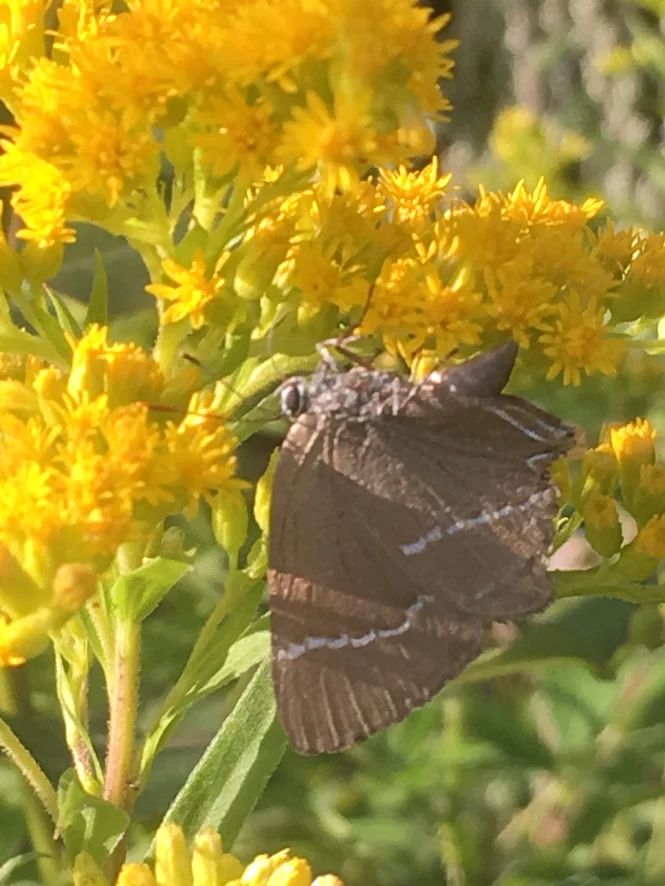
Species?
Satyrium w-album
